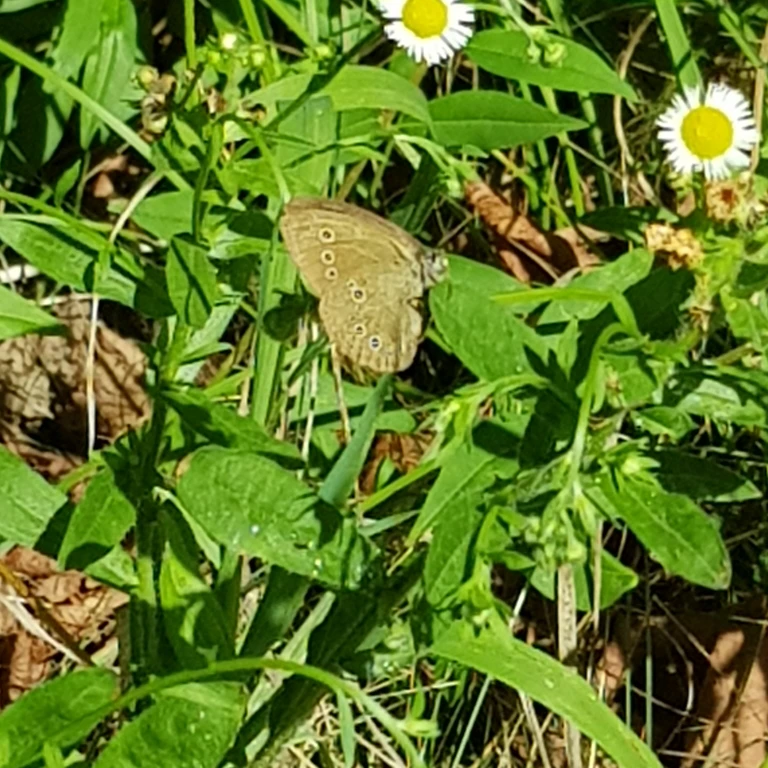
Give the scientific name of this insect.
Aphantopus hyperantus
